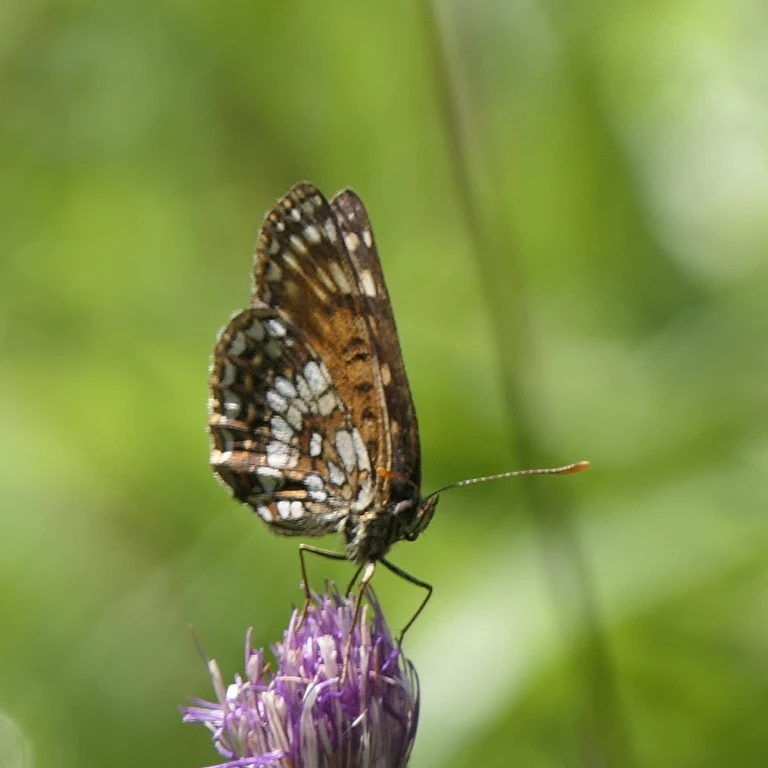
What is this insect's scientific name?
Melitaea diamina
